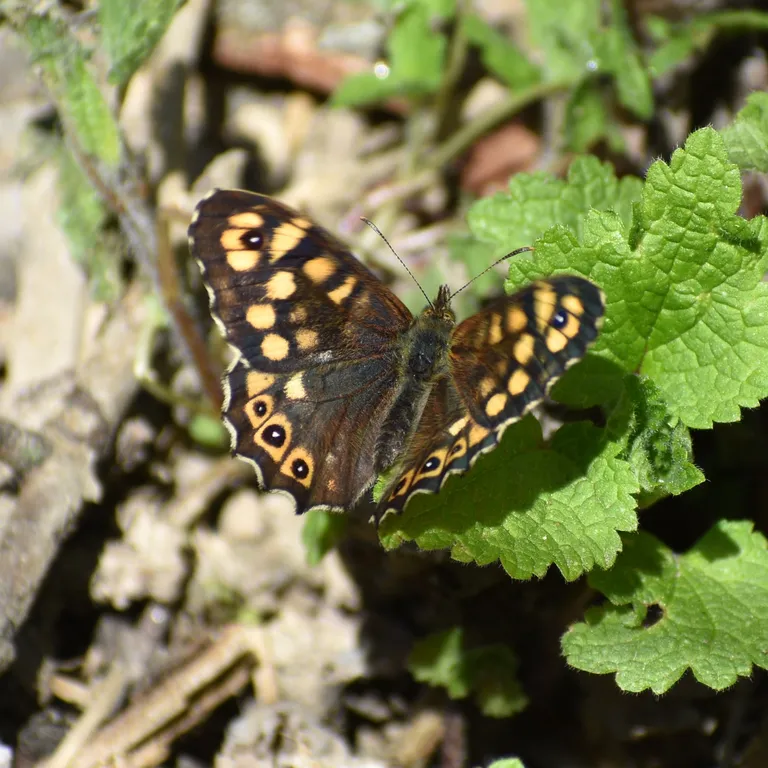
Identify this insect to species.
Pararge aegeria
